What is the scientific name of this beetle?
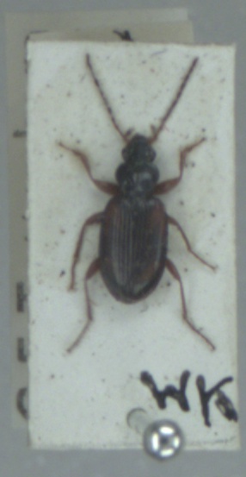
Bembidion tetracolum
